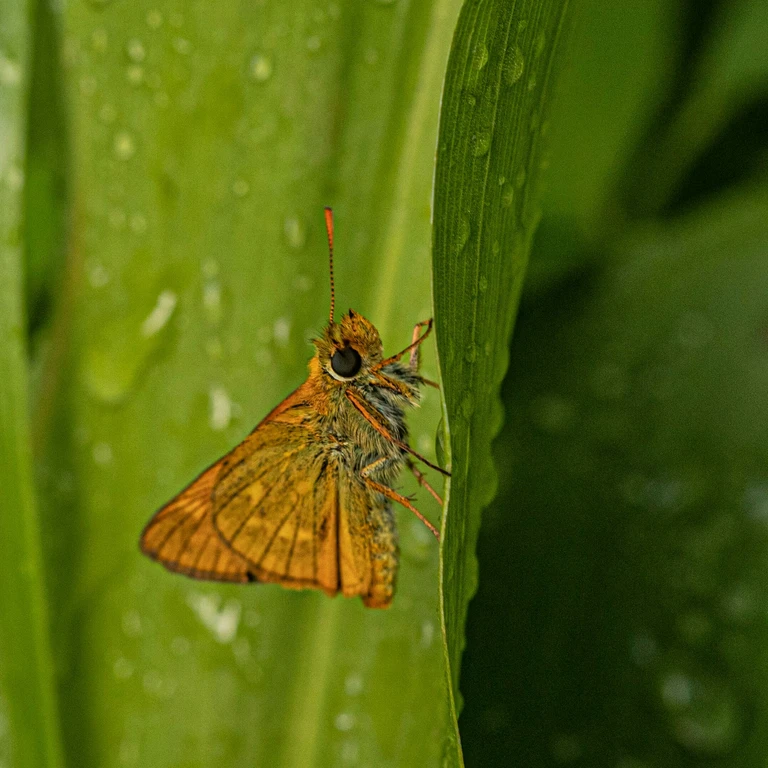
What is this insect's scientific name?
Ochlodes sylvanus (also Ochlodes venata)
